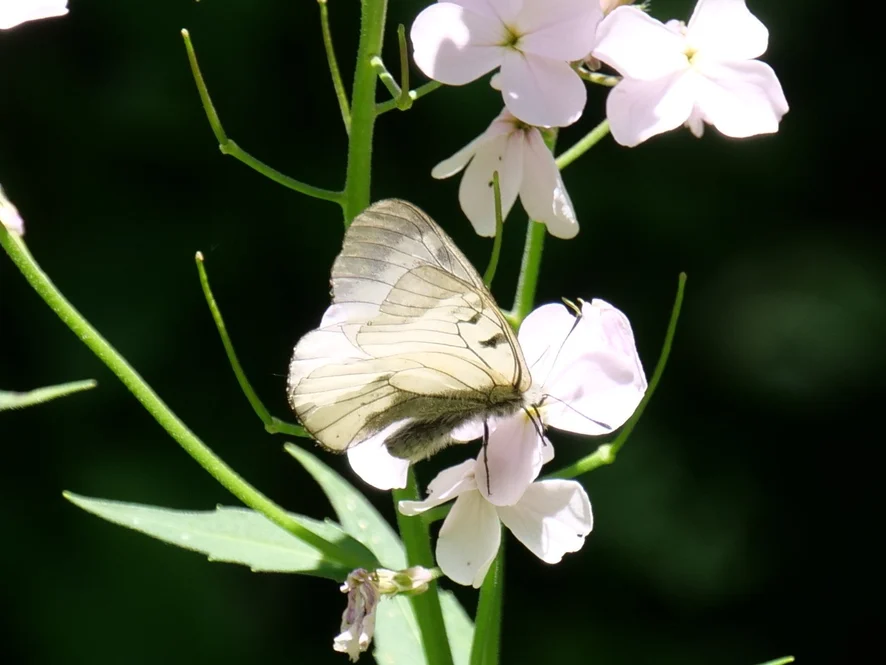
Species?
Parnassius mnemosyne
